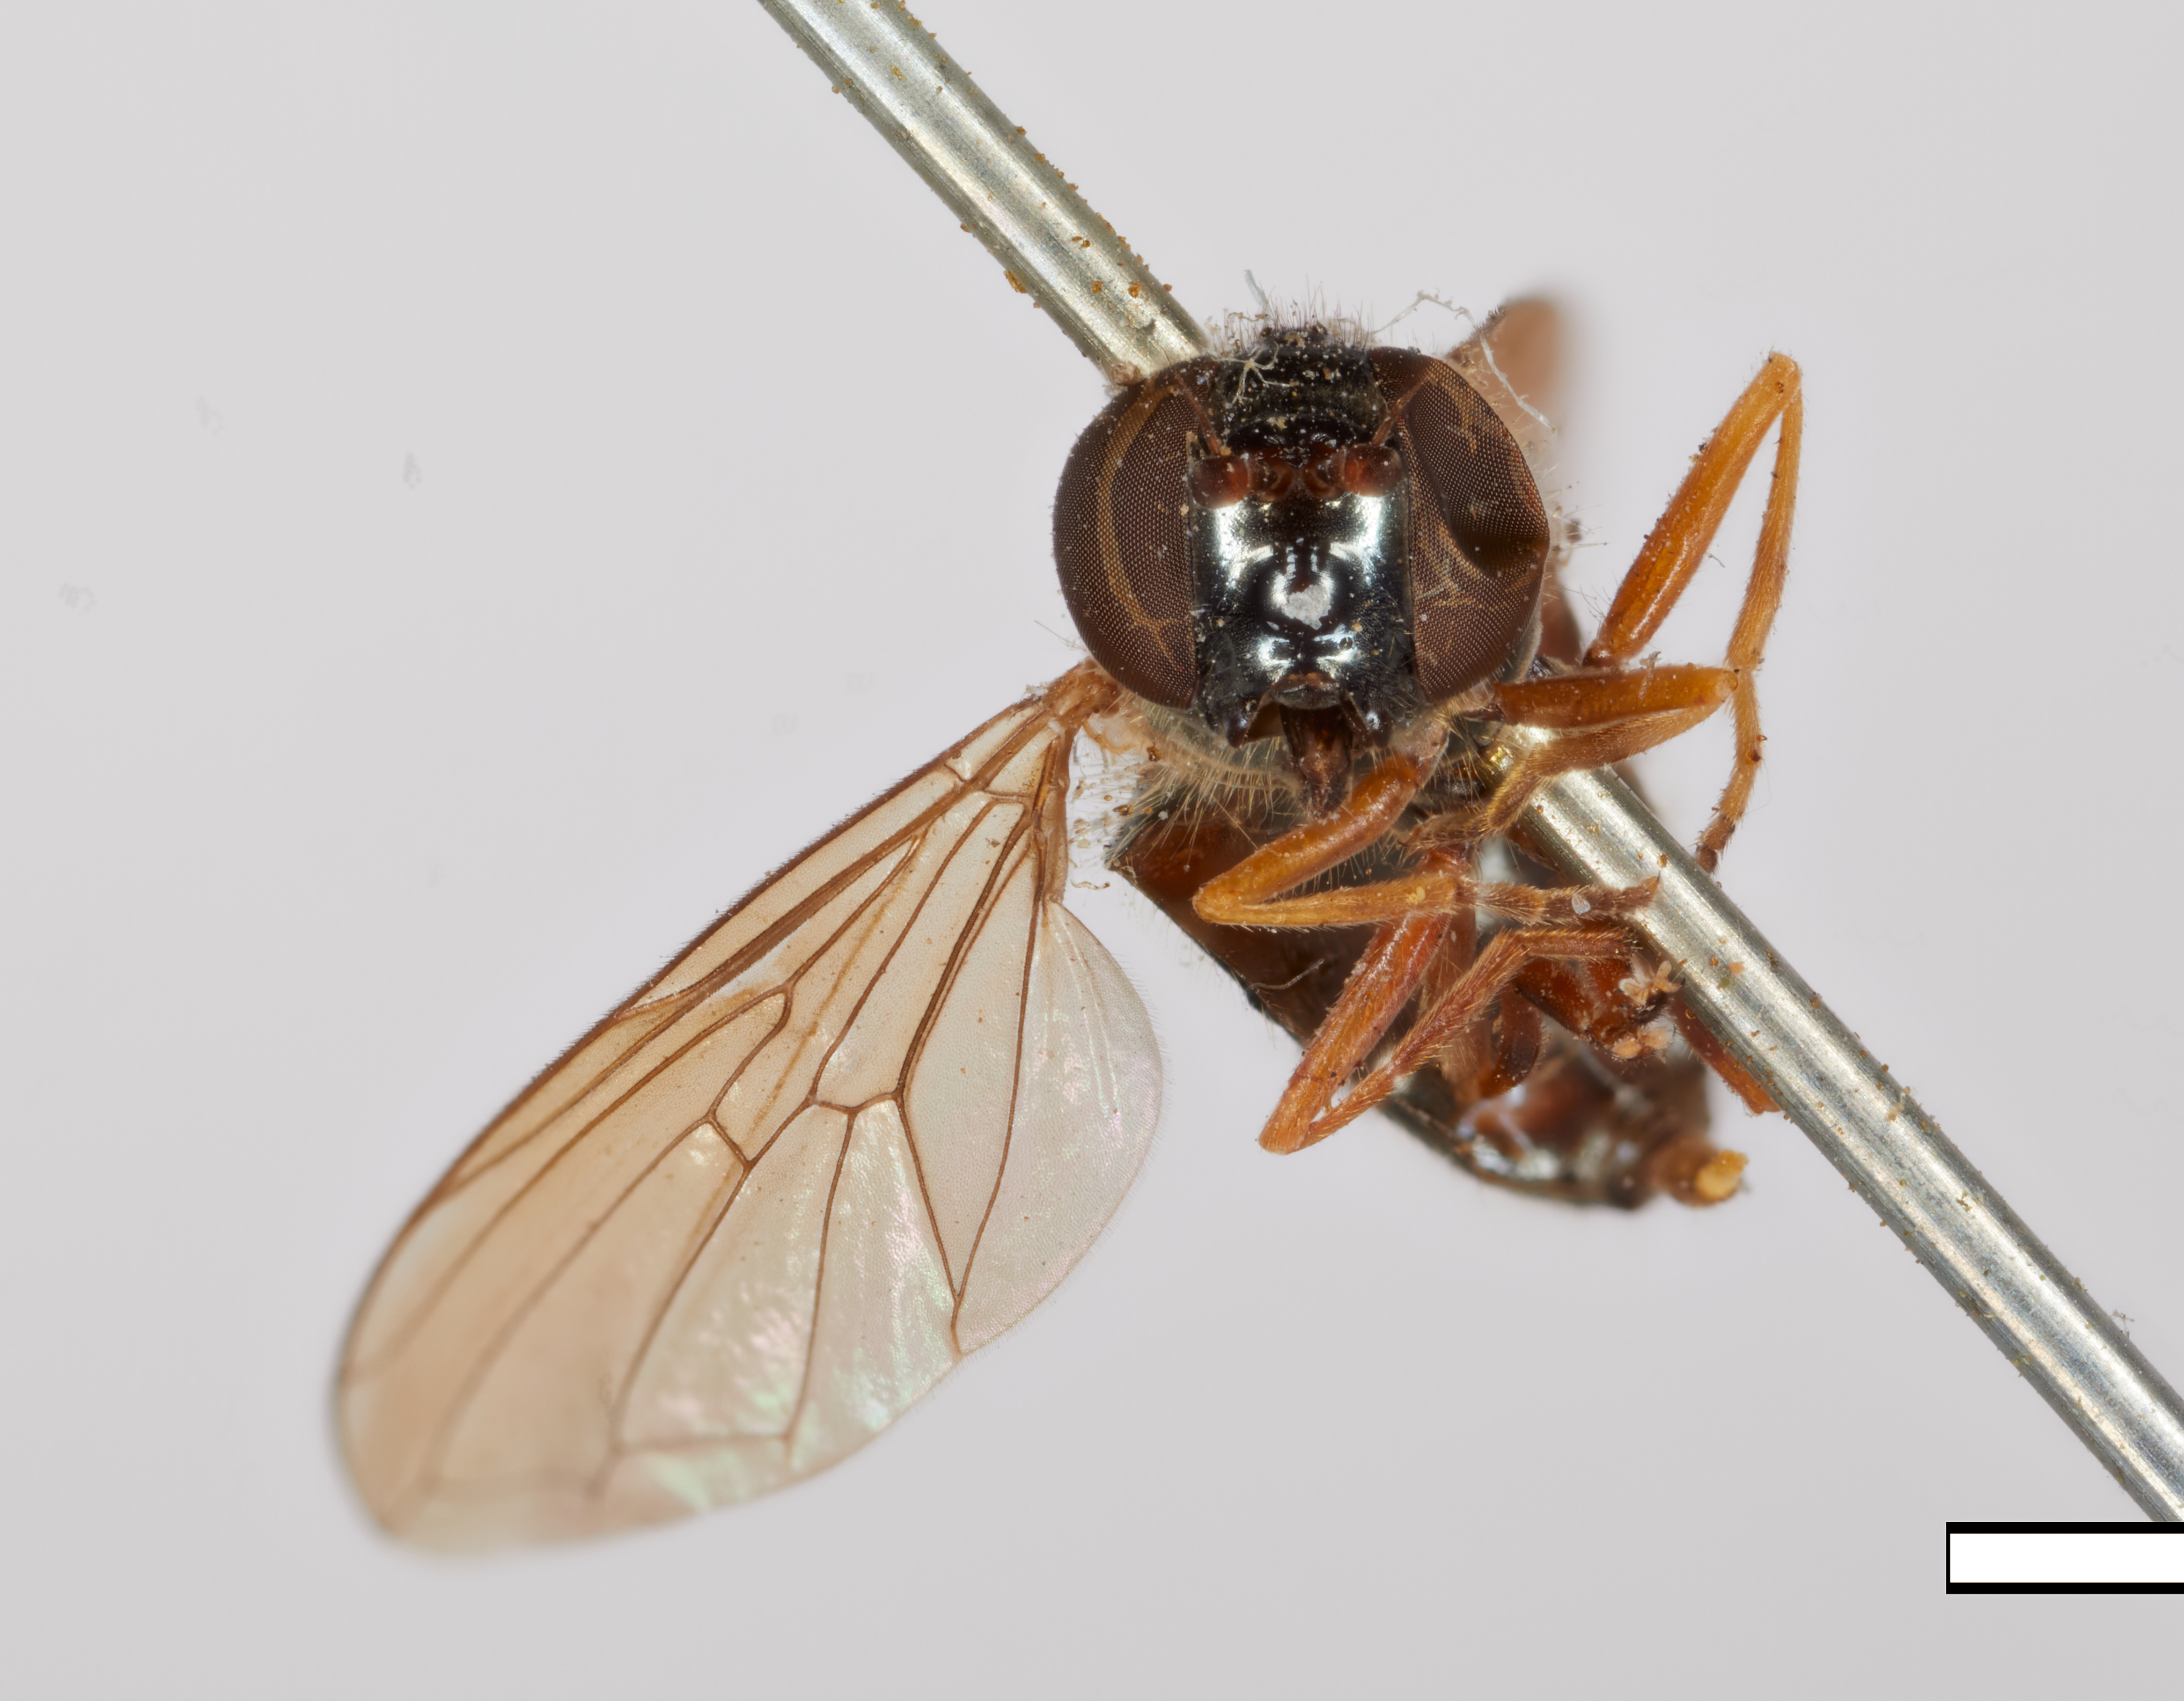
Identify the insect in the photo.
Cheilosia parva
